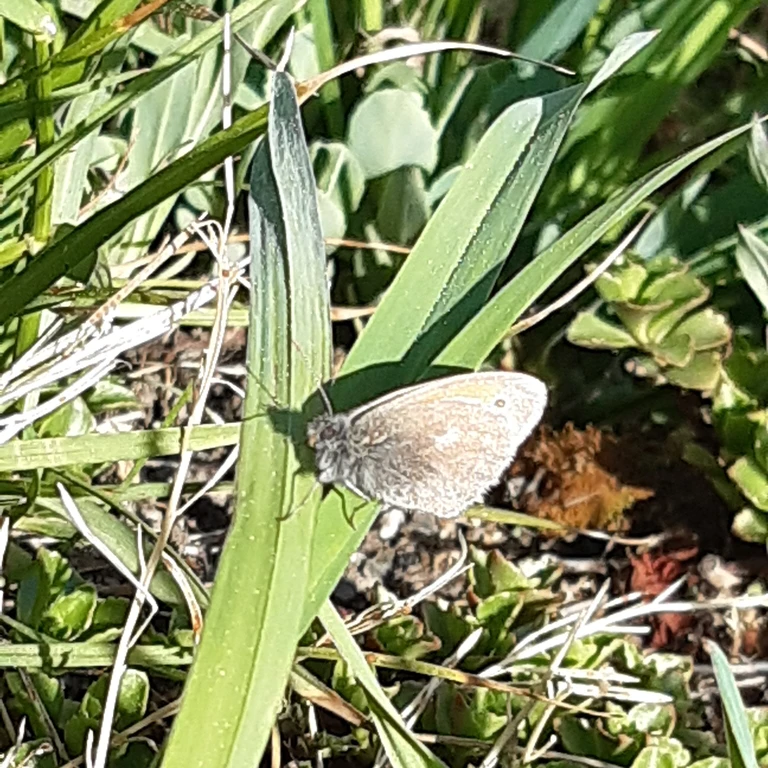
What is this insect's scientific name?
Coenonympha pamphilus
